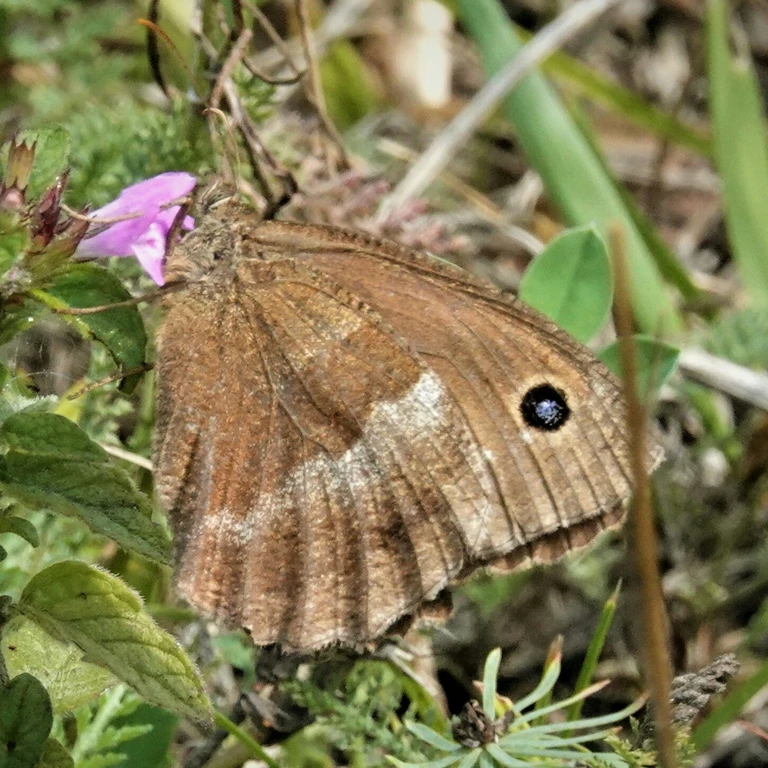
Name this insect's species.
Minois dryas
